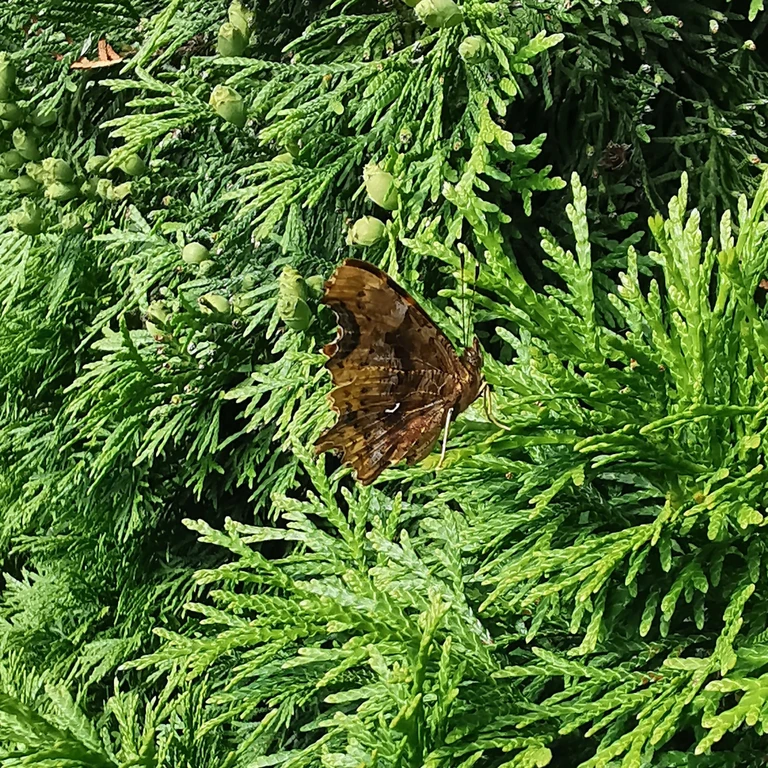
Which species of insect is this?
Polygonia c-album
